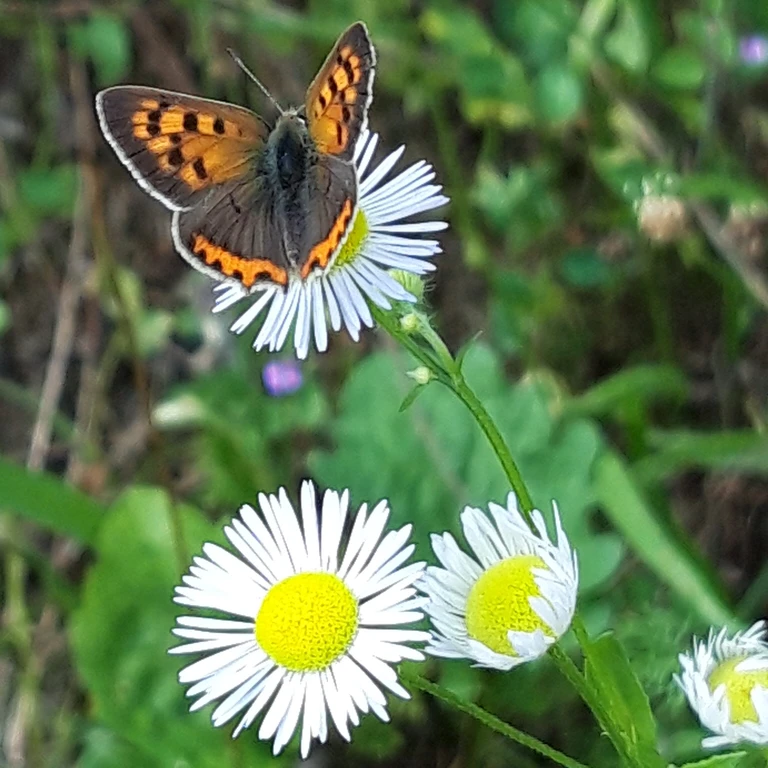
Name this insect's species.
Lycaena phlaeas
